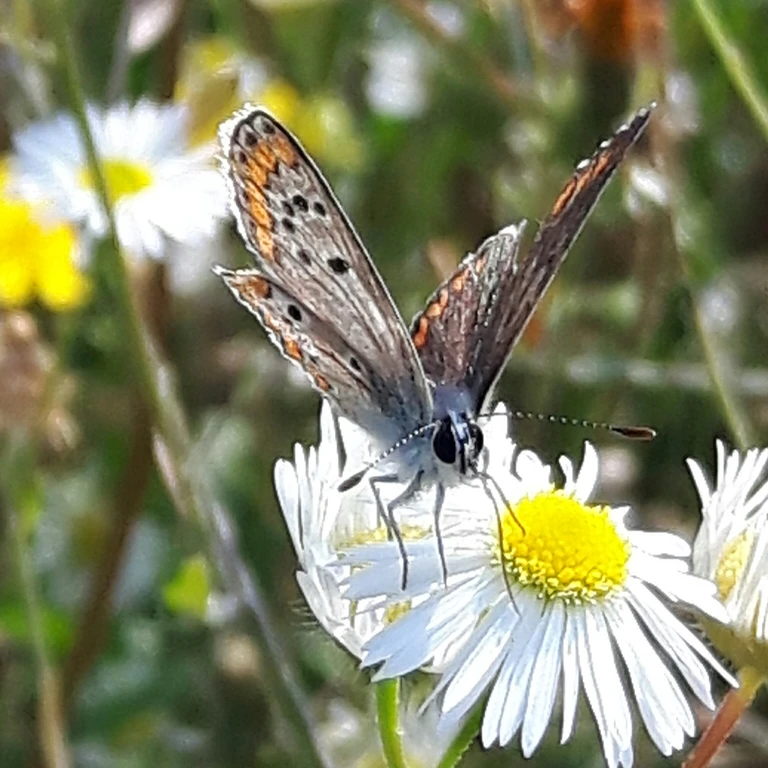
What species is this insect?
Aricia agestis/artaxerxes
